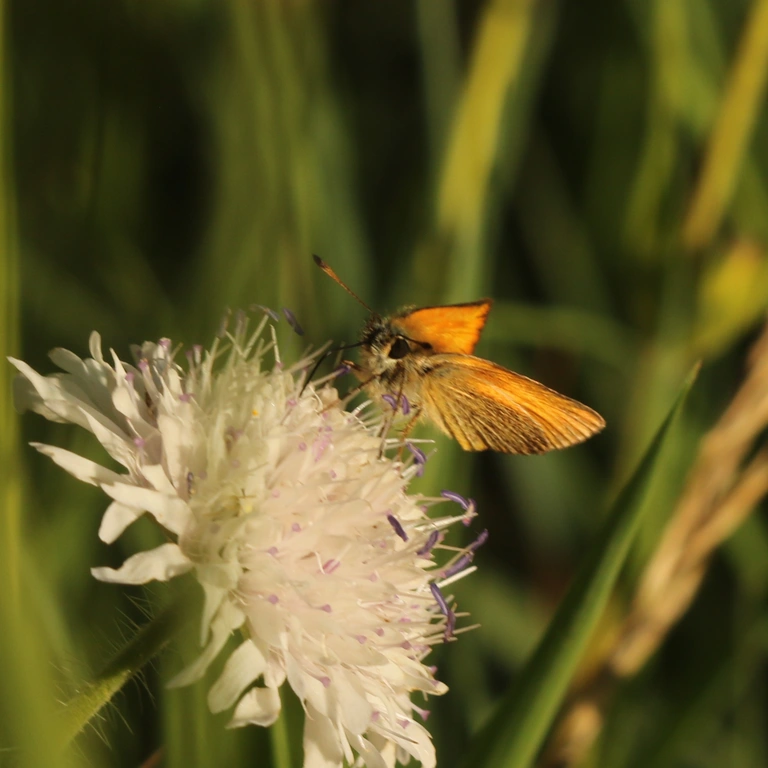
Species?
Thymelicus lineola
